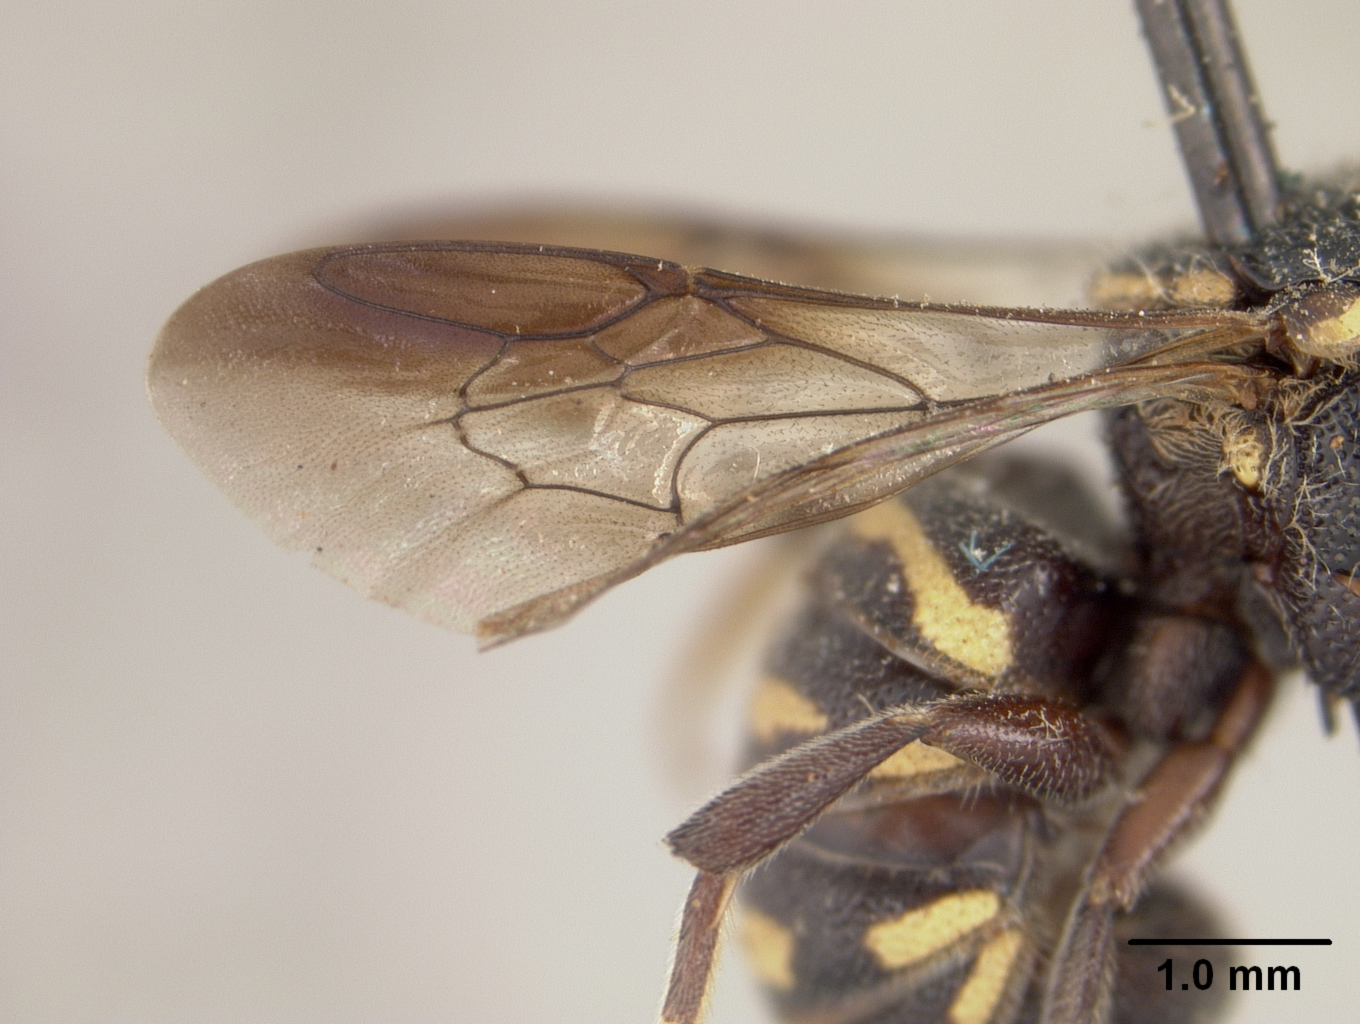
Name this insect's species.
Stelis perpulchra
